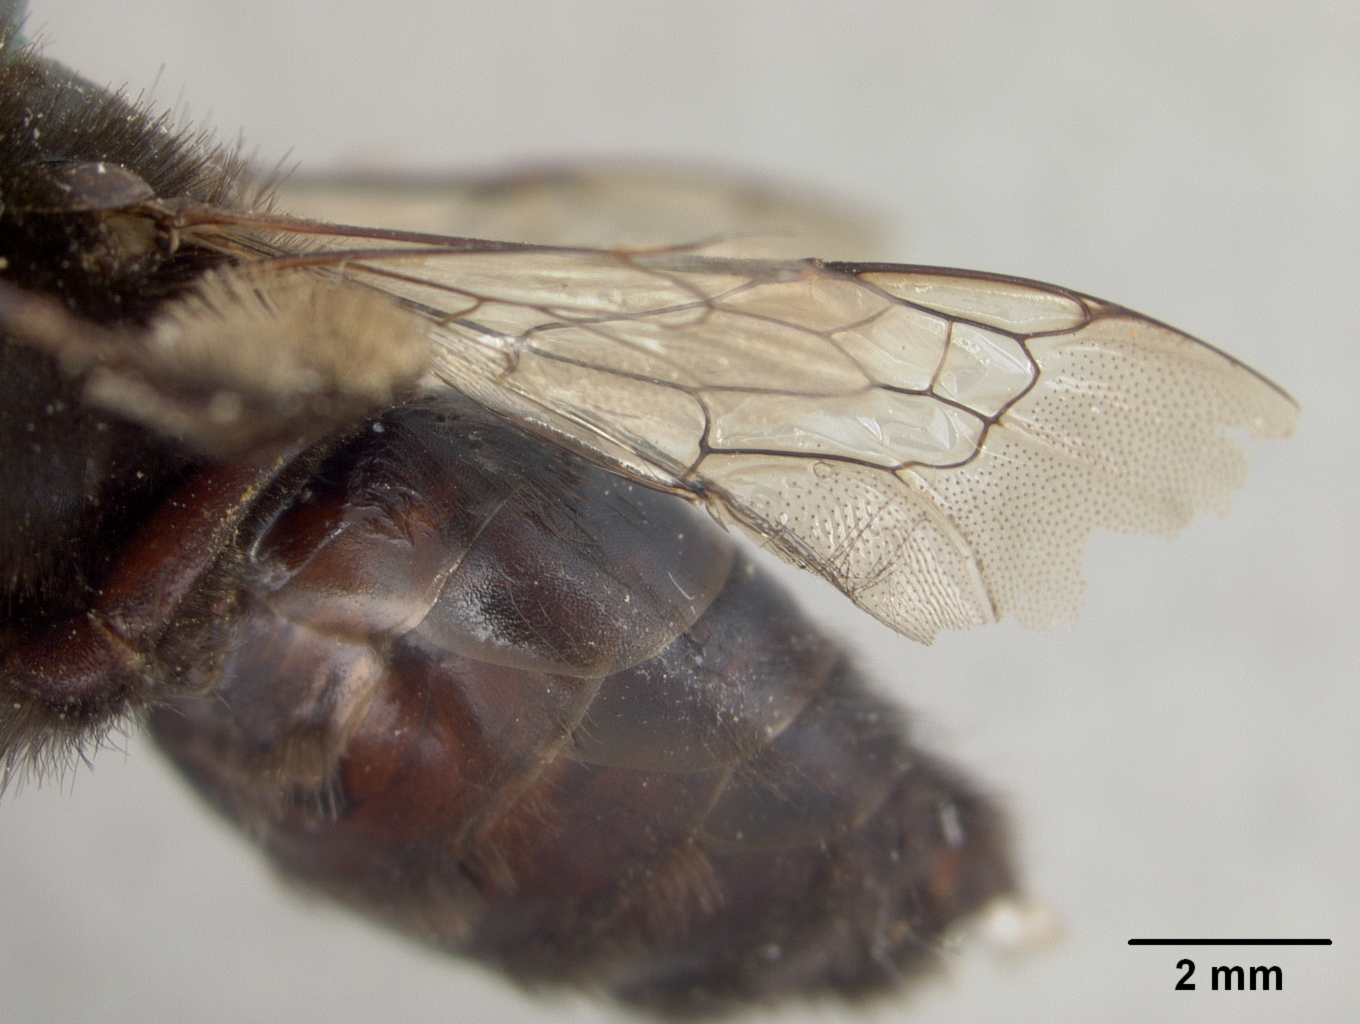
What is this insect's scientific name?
Anthophora connexiformis
